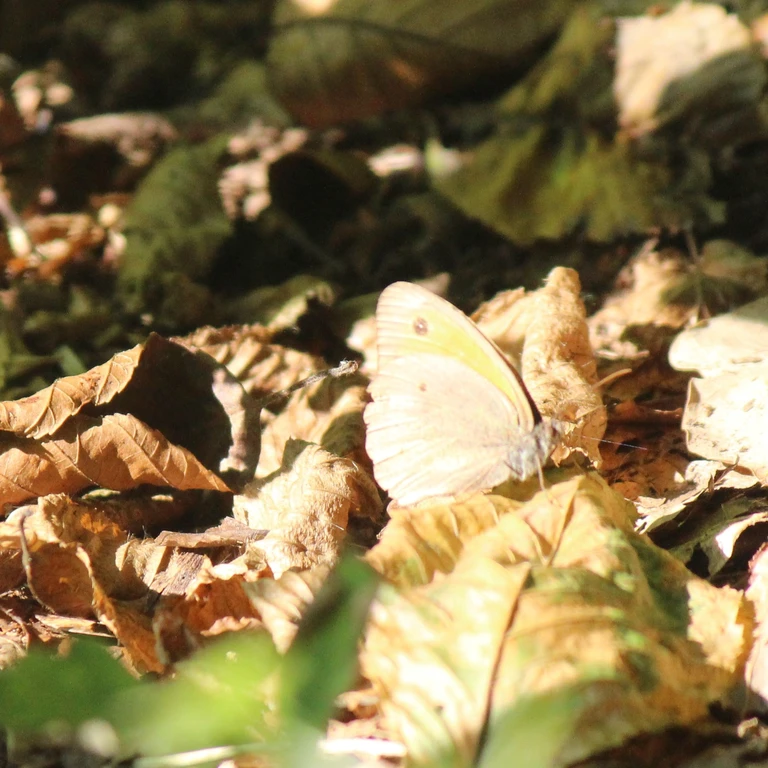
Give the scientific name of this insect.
Maniola jurtina
